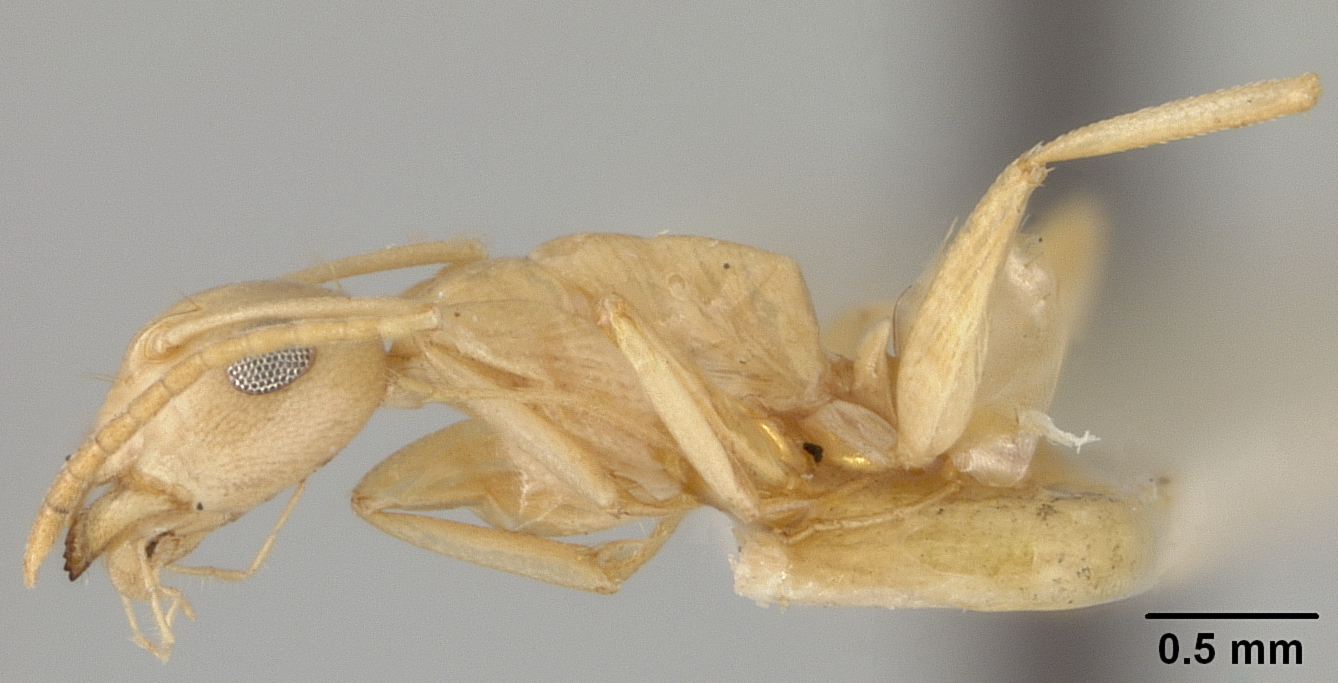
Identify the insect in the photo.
Camponotus elysii
